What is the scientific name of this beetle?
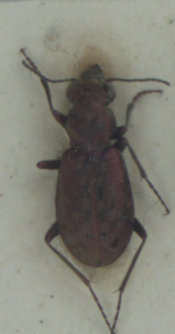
Elaphrus lapponicus
